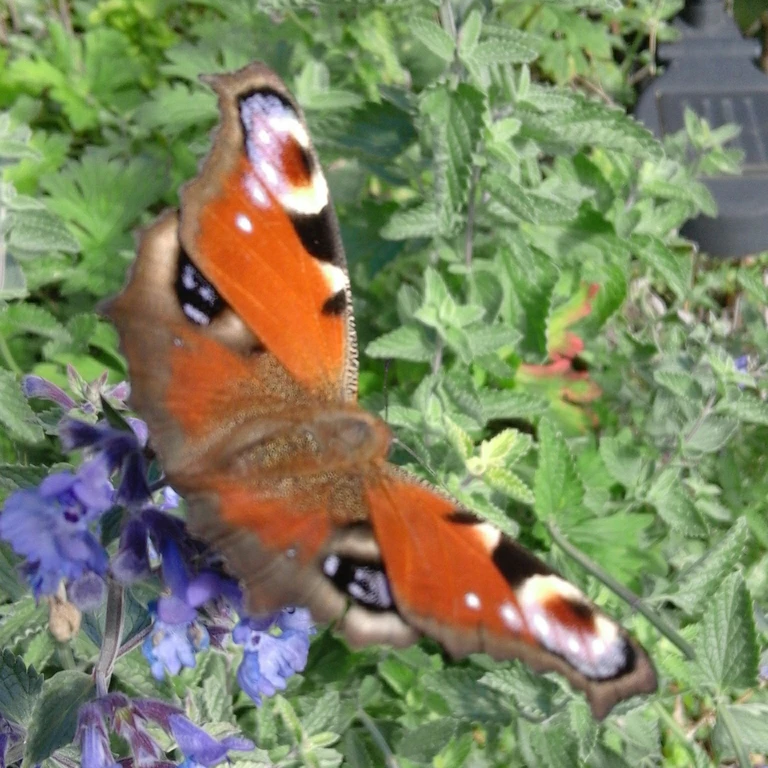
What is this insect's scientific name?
Aglais io
